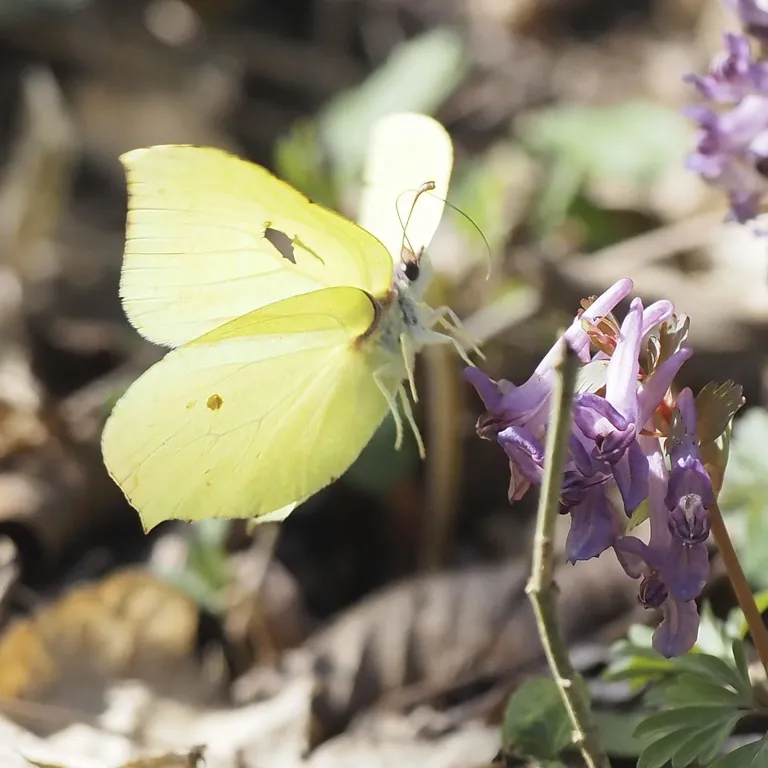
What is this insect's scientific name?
Gonepteryx rhamni
